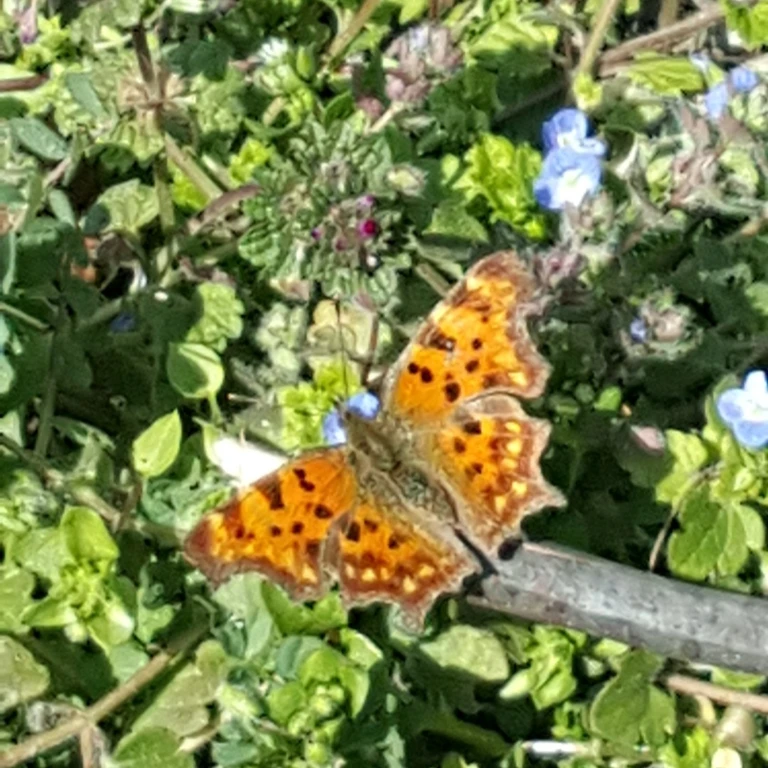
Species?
Polygonia c-album
